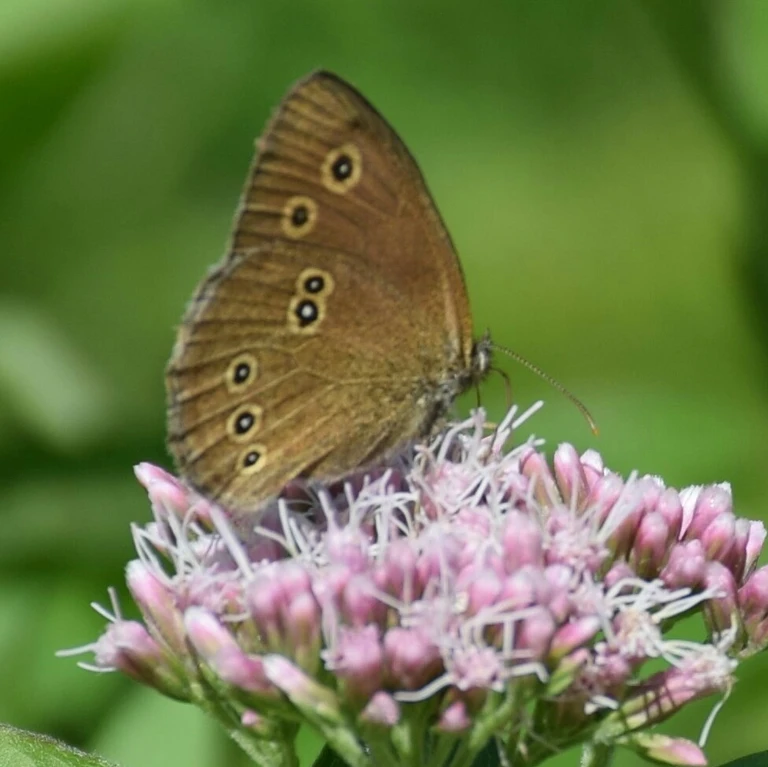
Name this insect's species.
Aphantopus hyperantus
